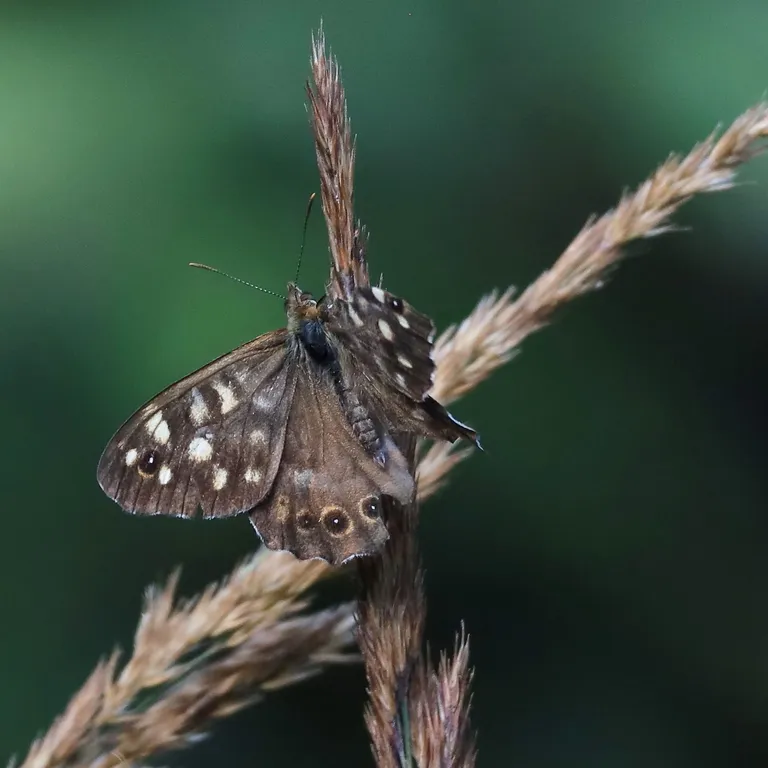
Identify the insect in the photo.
Pararge aegeria
